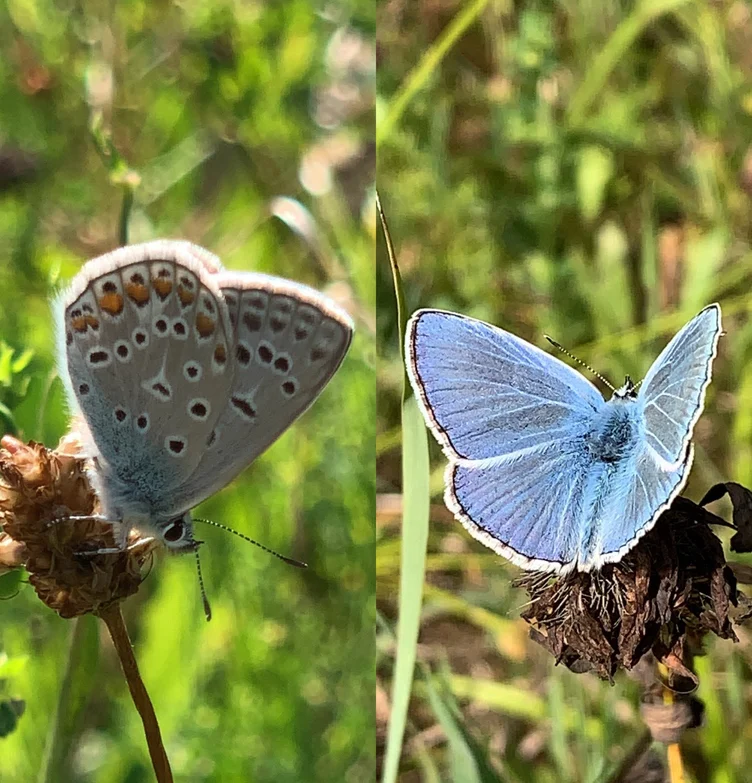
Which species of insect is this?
Polyommatus icarus
